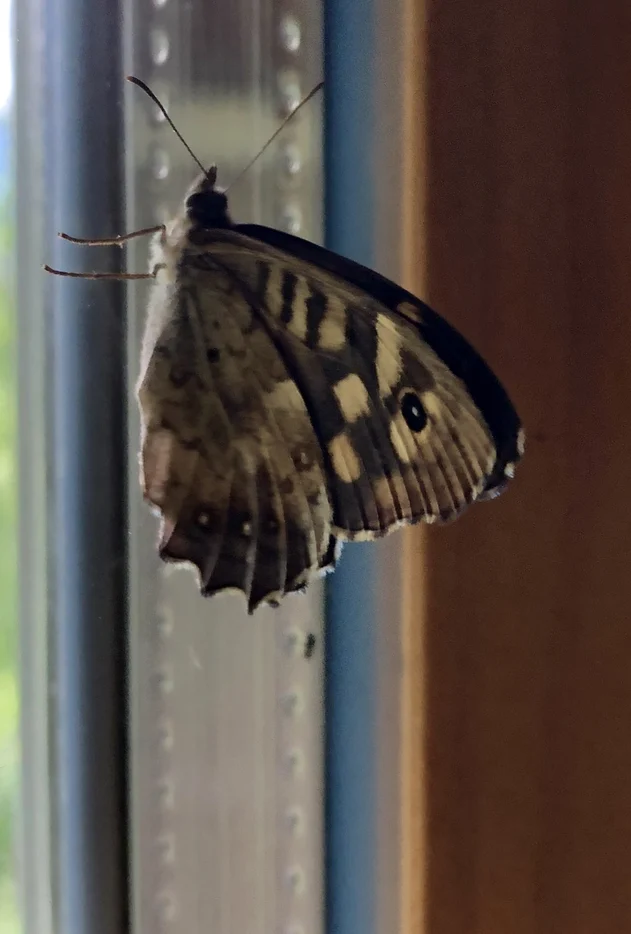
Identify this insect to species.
Pararge aegeria
